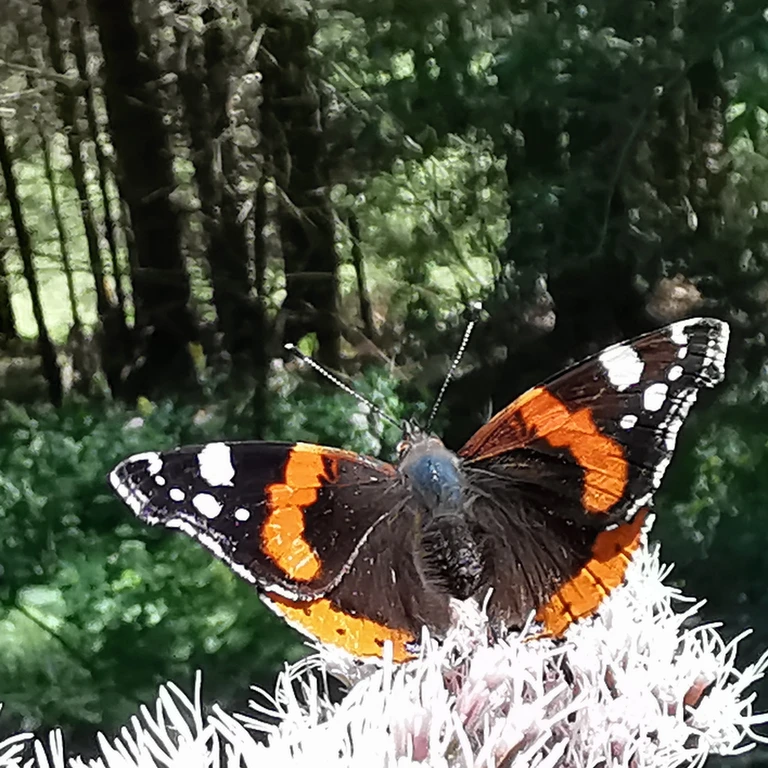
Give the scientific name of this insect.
Vanessa atalanta
